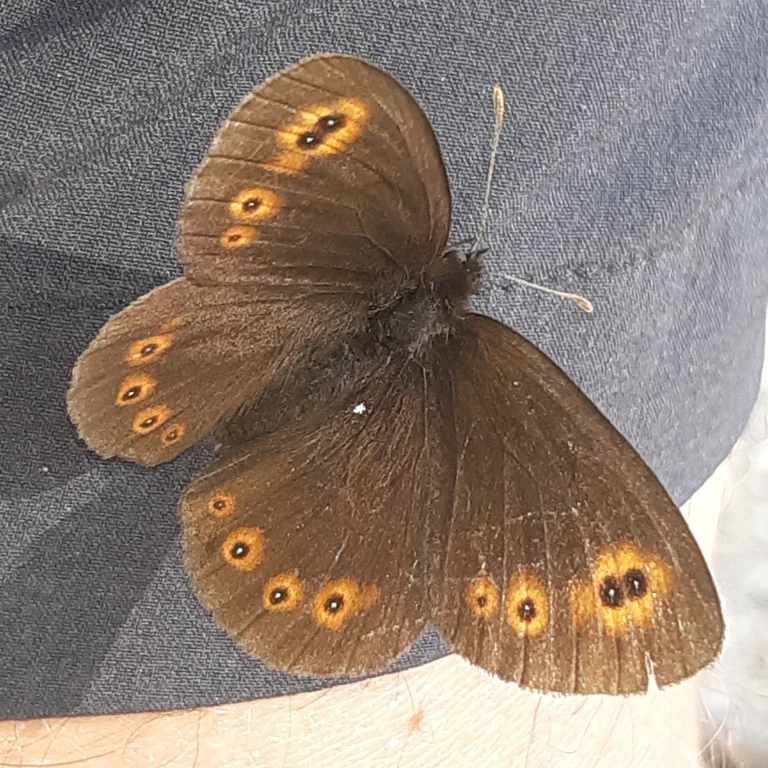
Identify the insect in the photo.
Erebia medusa
